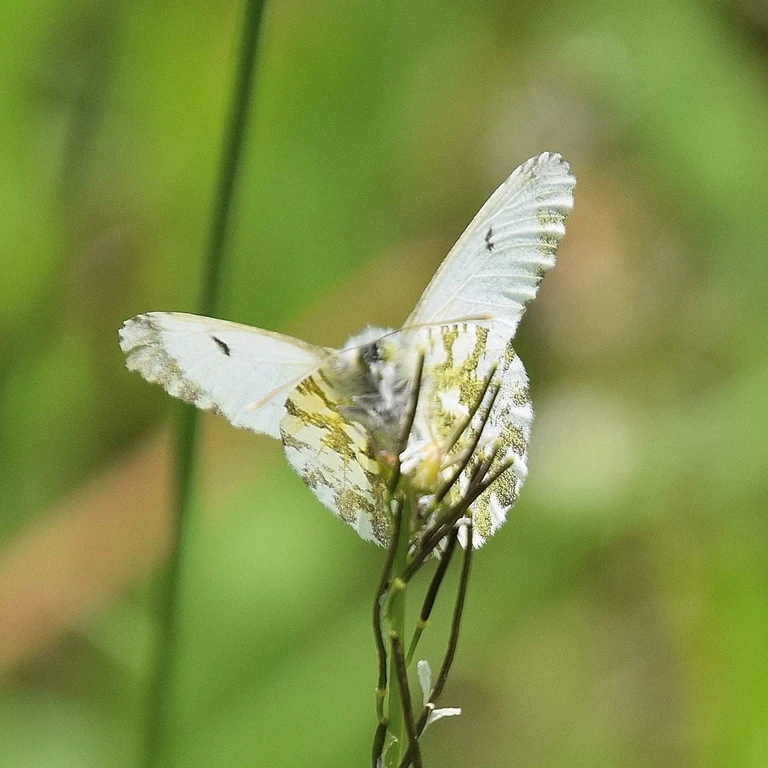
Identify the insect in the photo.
Anthocharis cardamines
